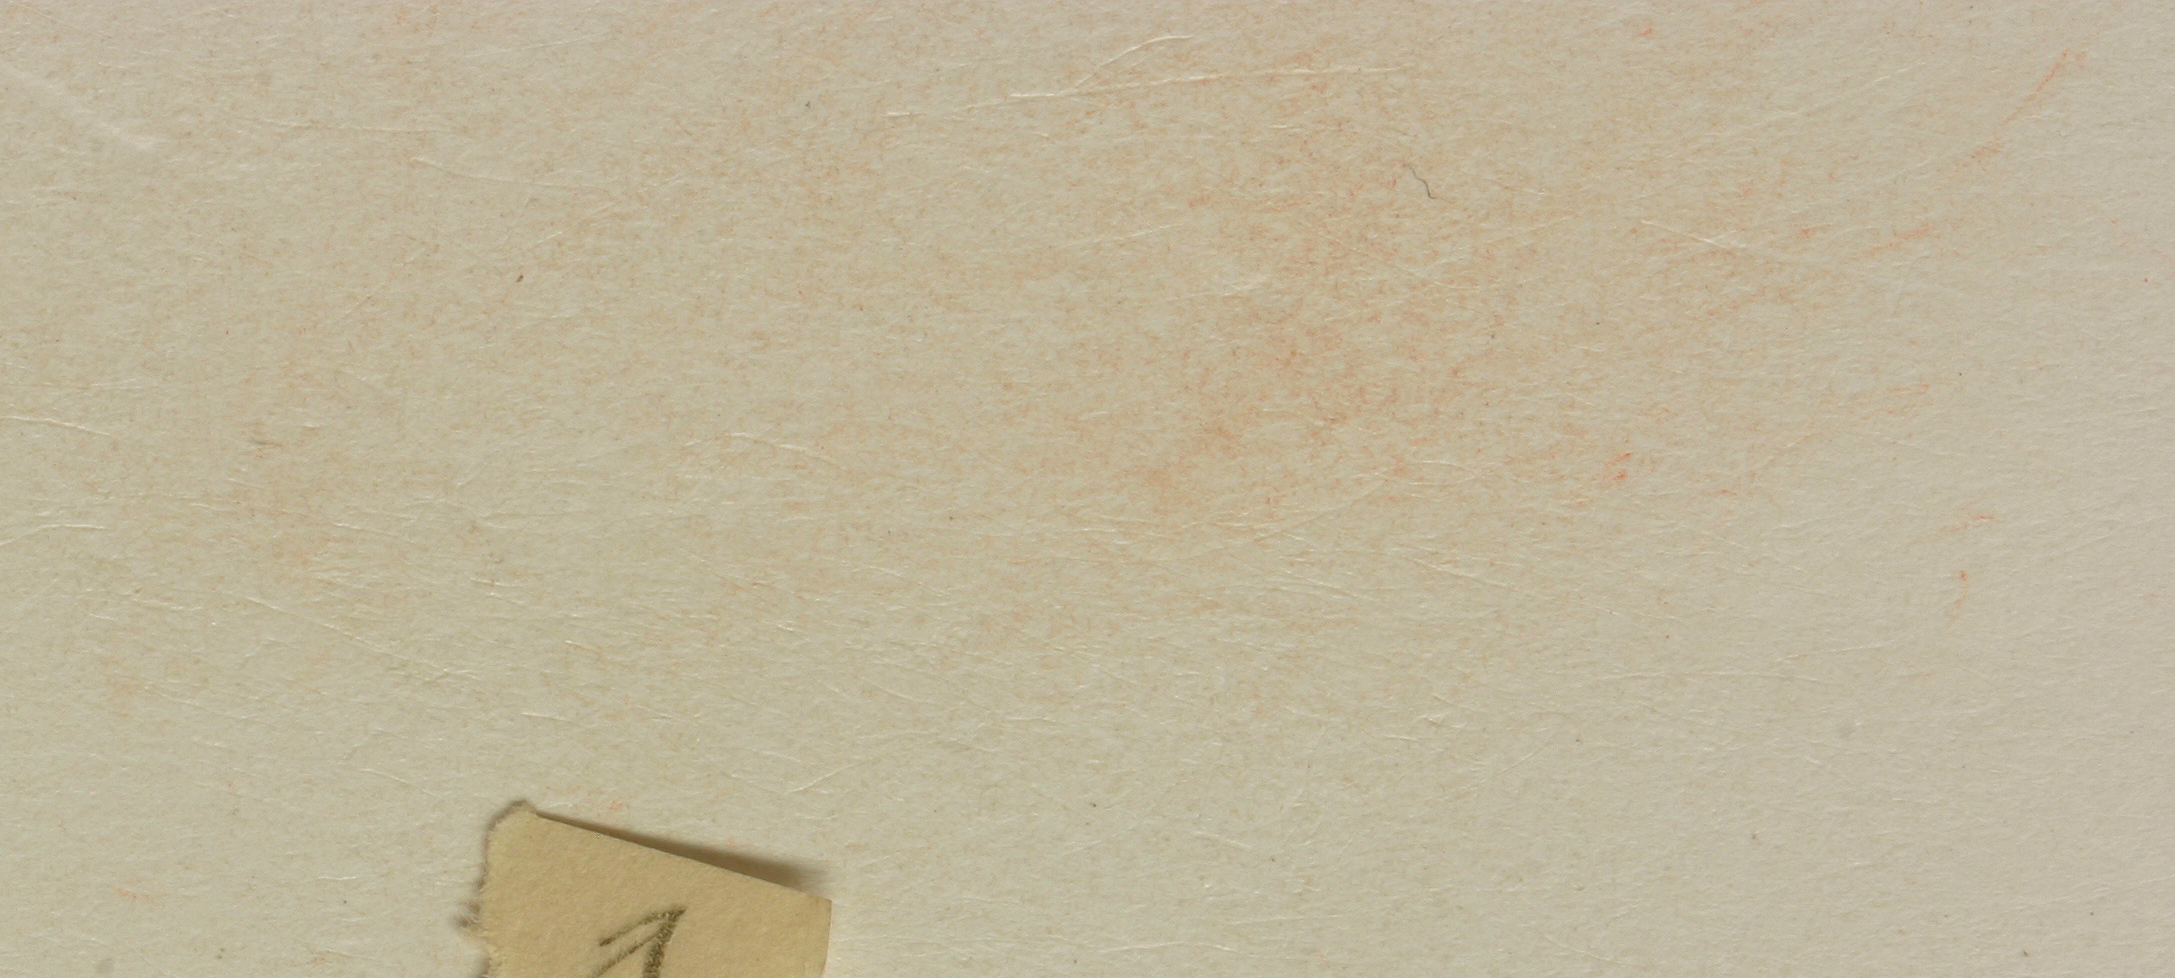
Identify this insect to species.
Chlamys huachucae
